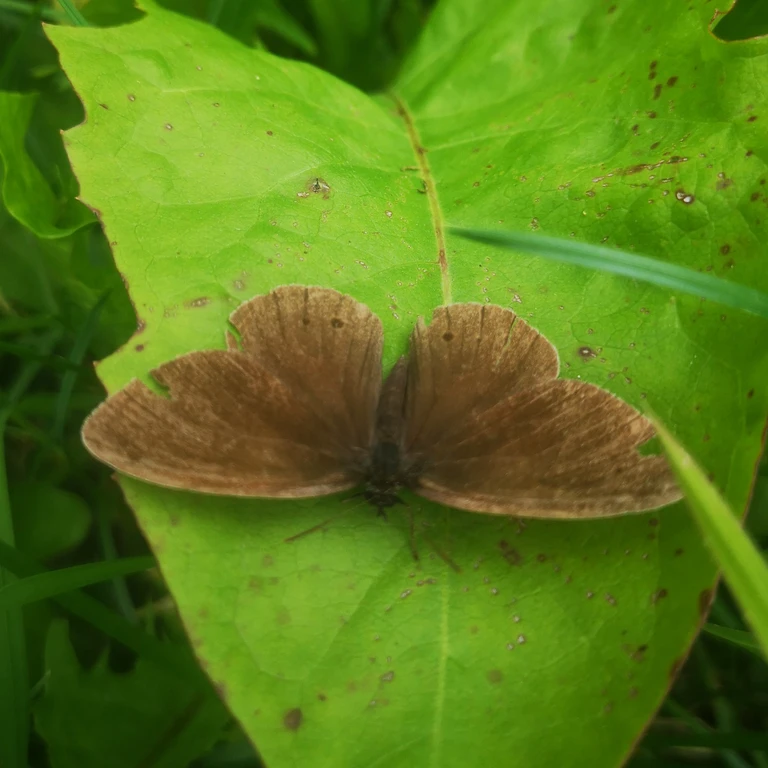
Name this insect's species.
Aphantopus hyperantus
